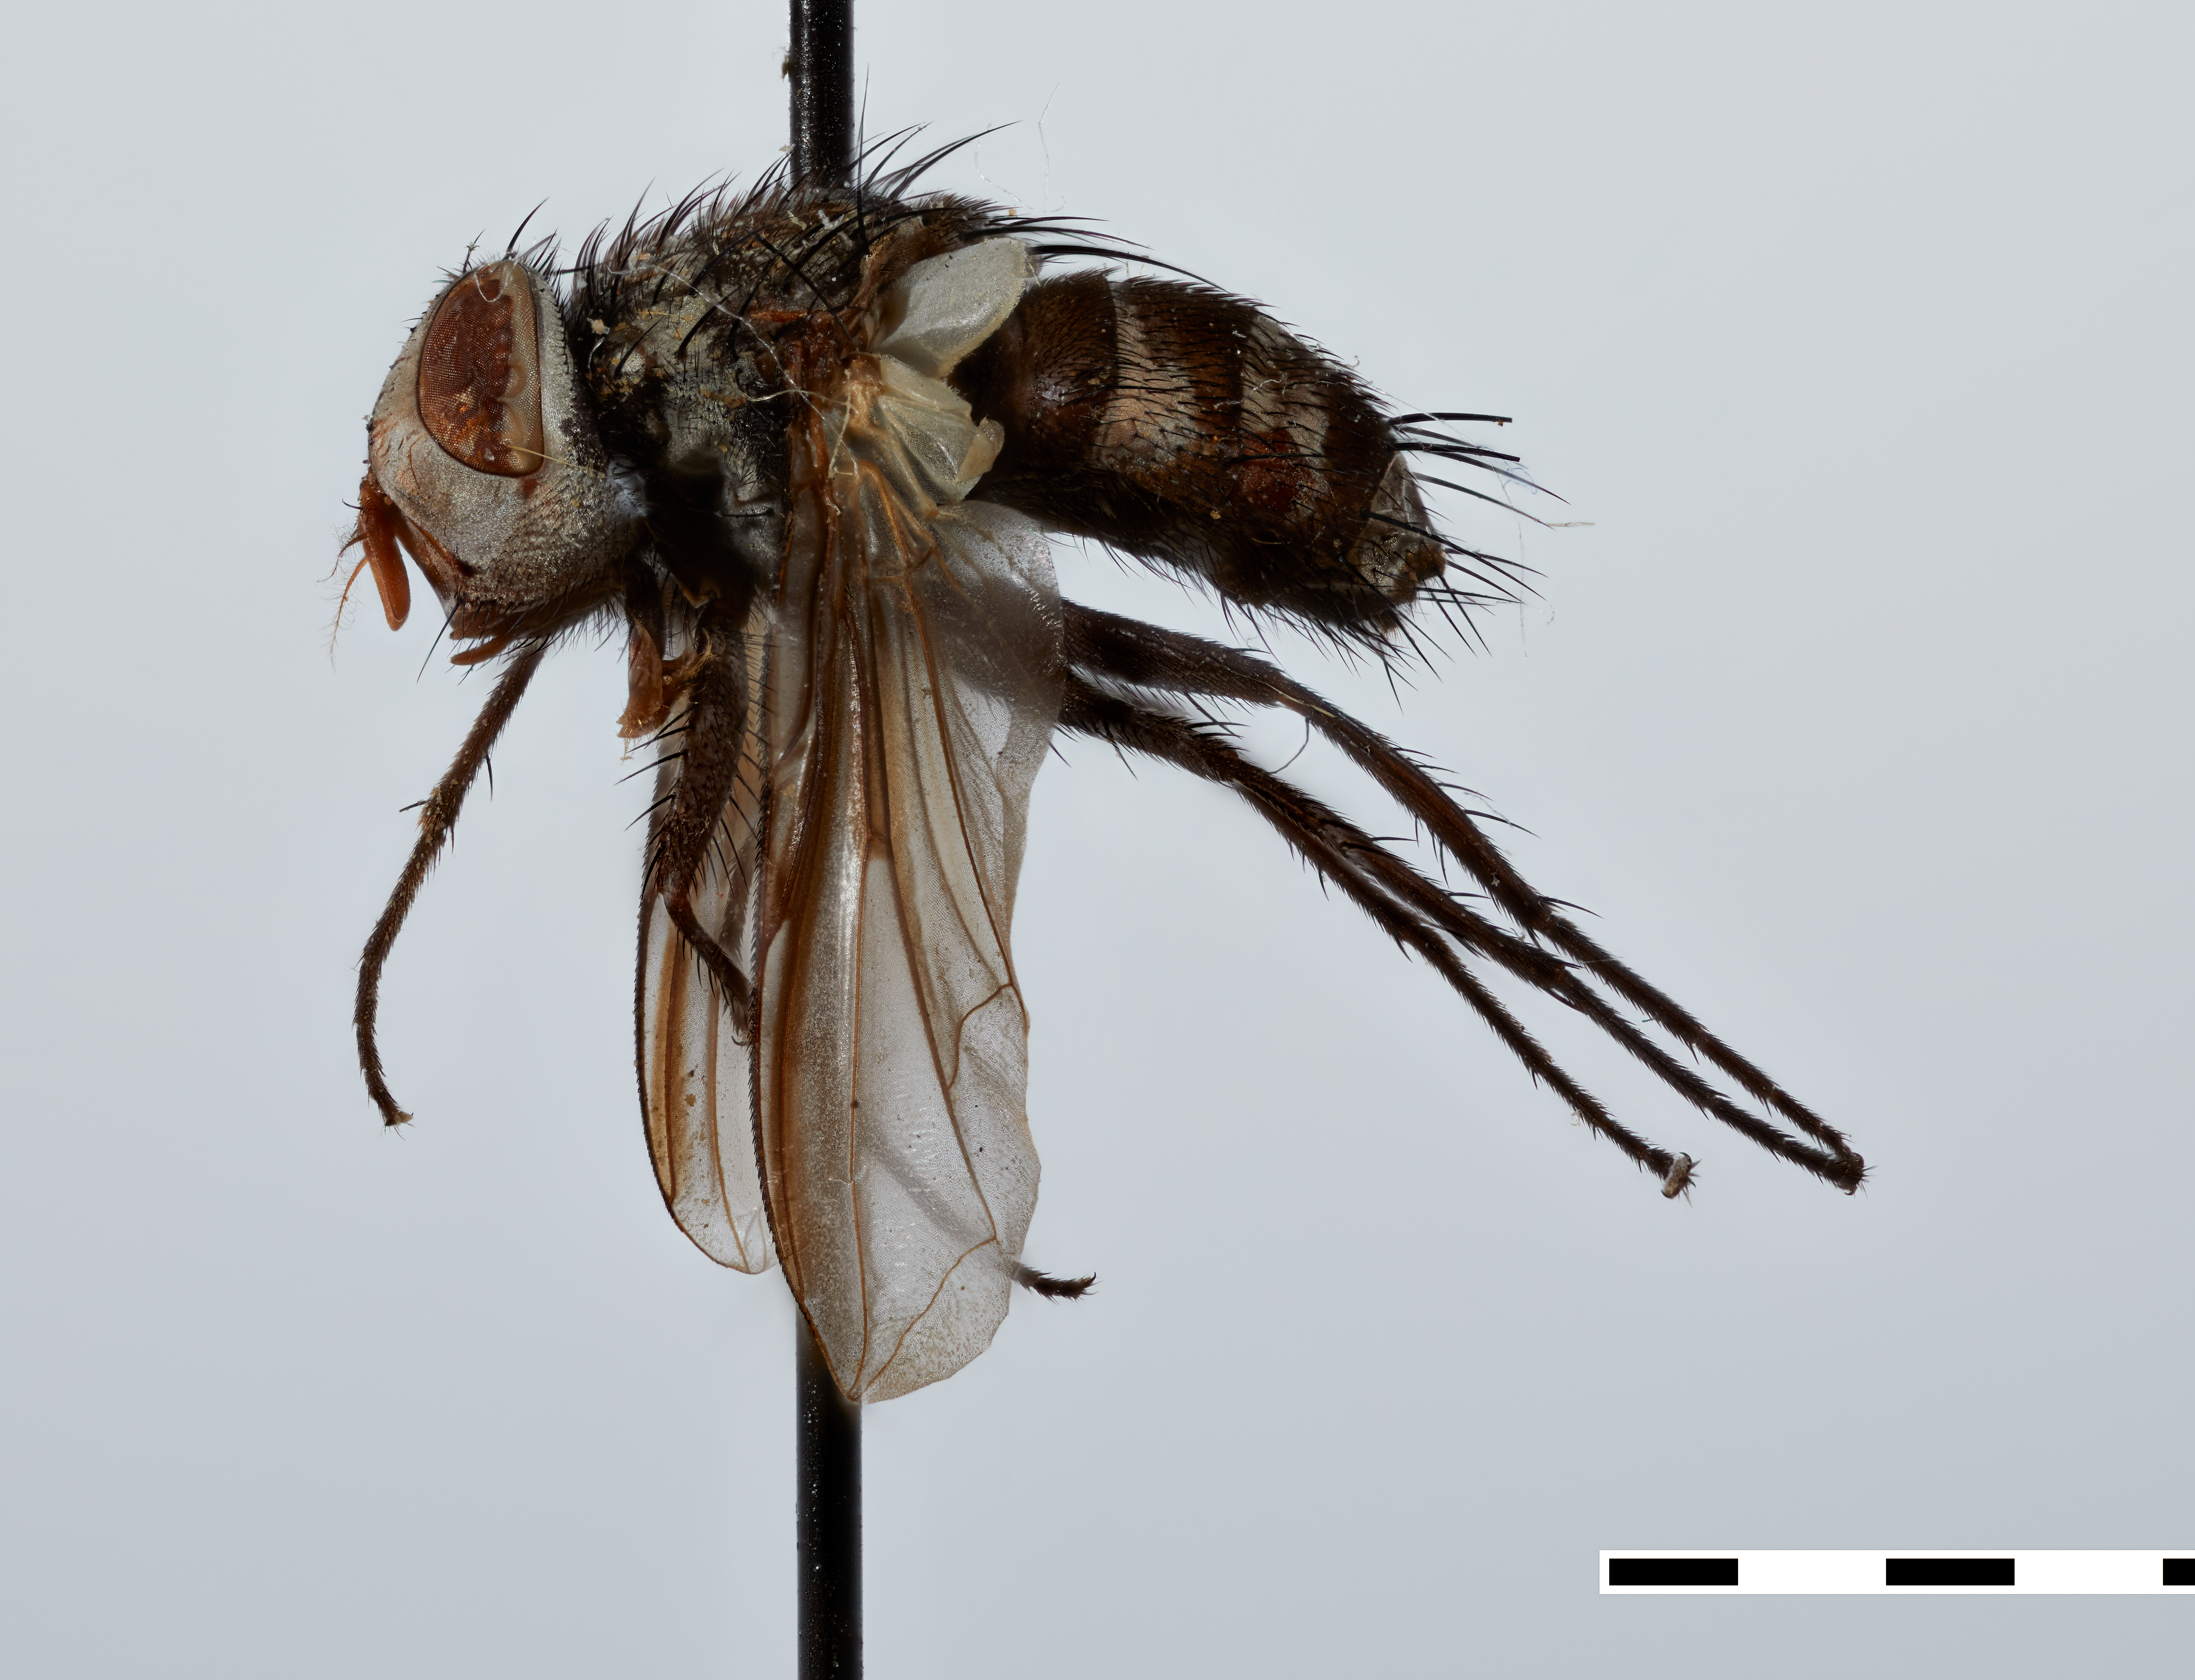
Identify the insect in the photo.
Theresiopsis ficorum
